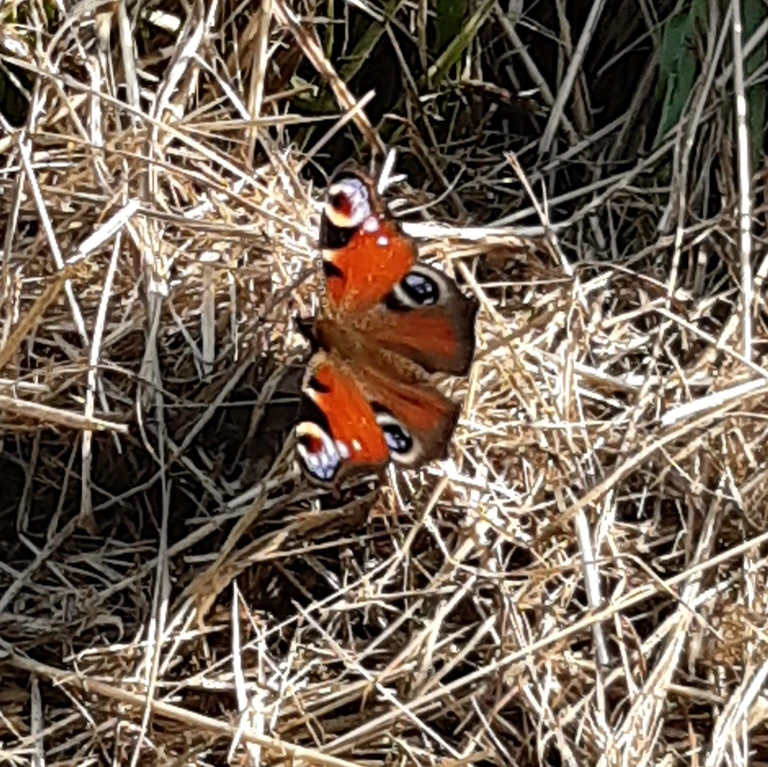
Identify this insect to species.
Aglais io
